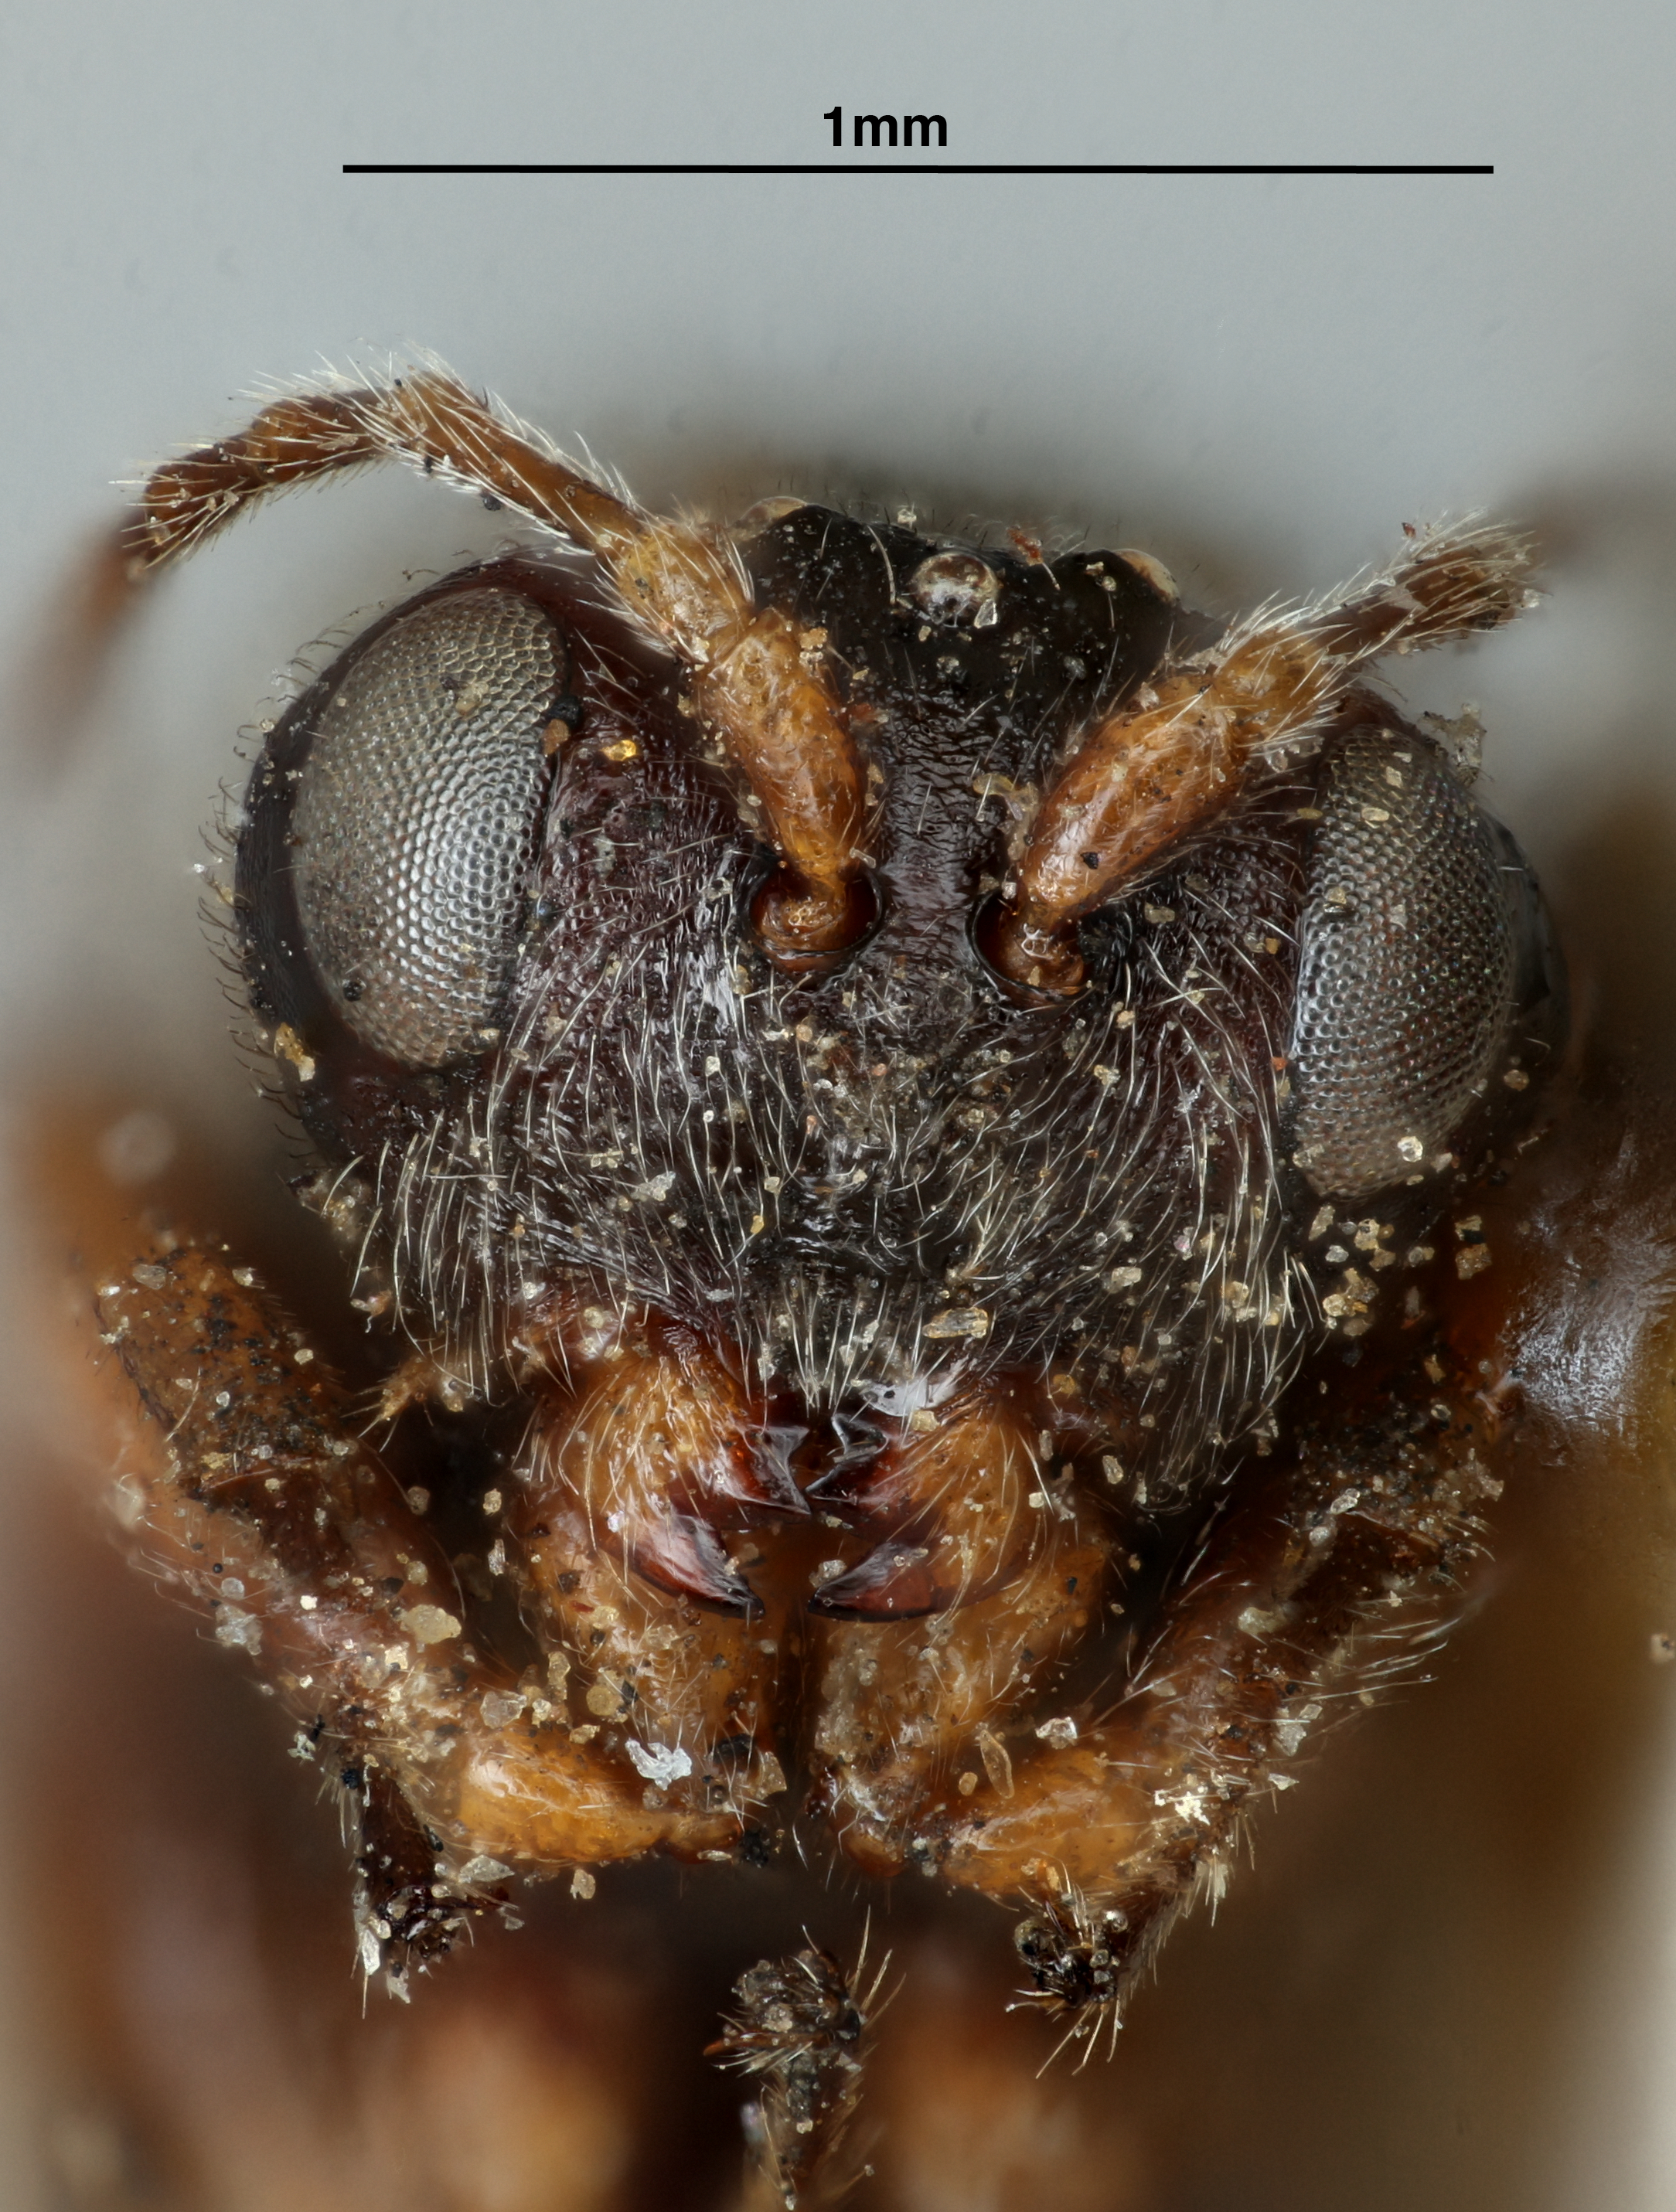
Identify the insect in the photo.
Andricus biconicus
